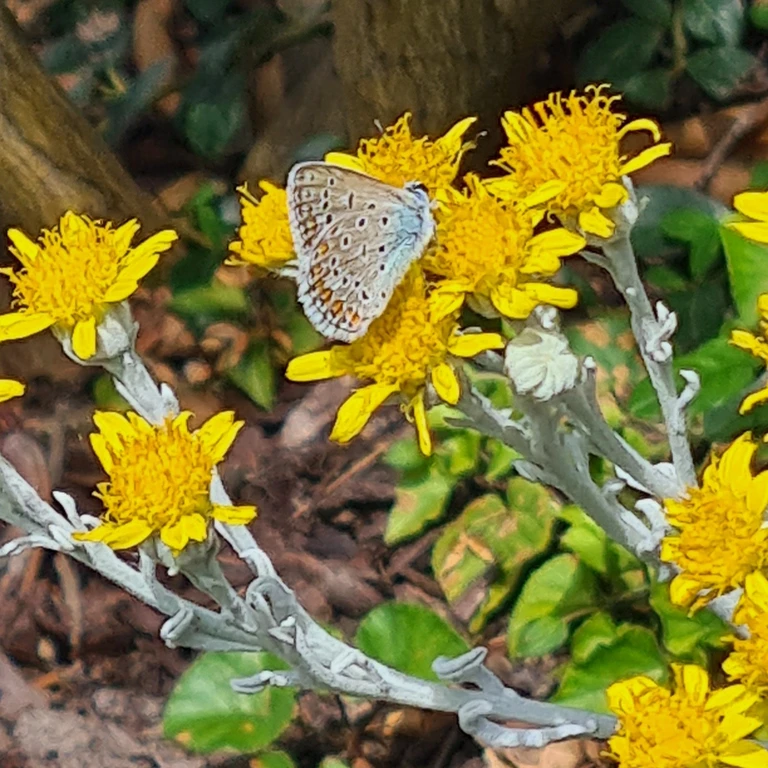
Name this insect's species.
Polyommatus icarus
